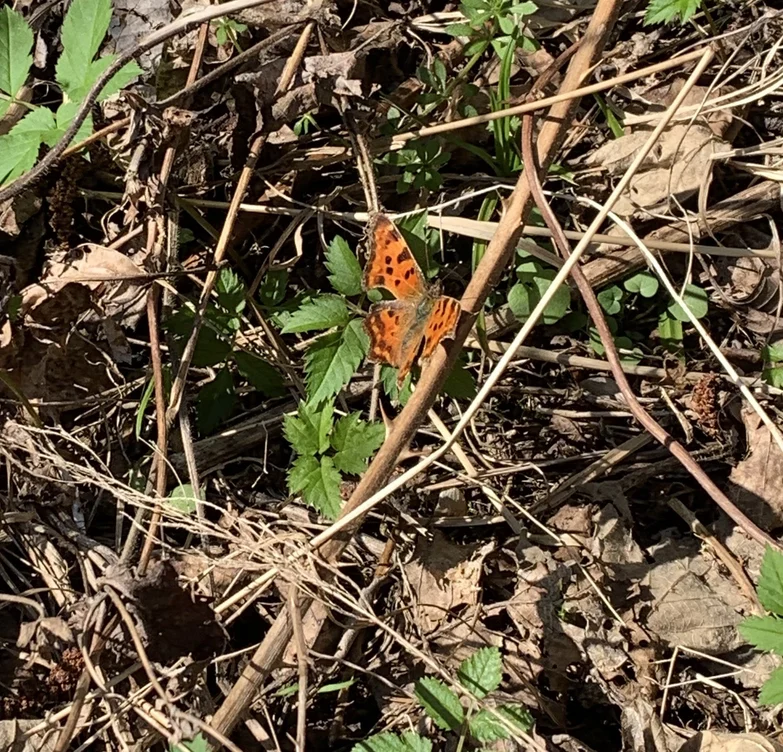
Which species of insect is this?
Polygonia c-album
